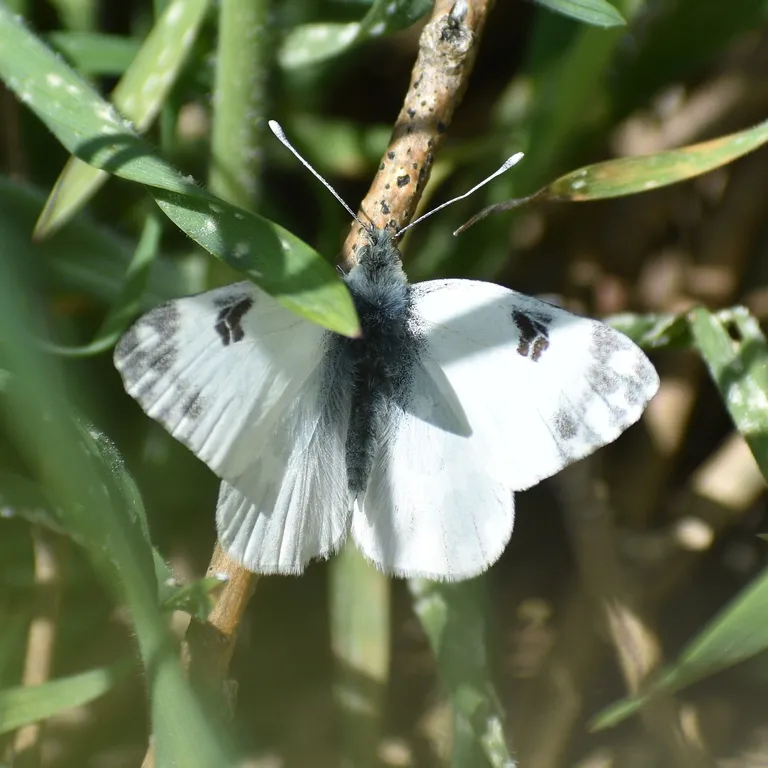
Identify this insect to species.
Pontia edusa
